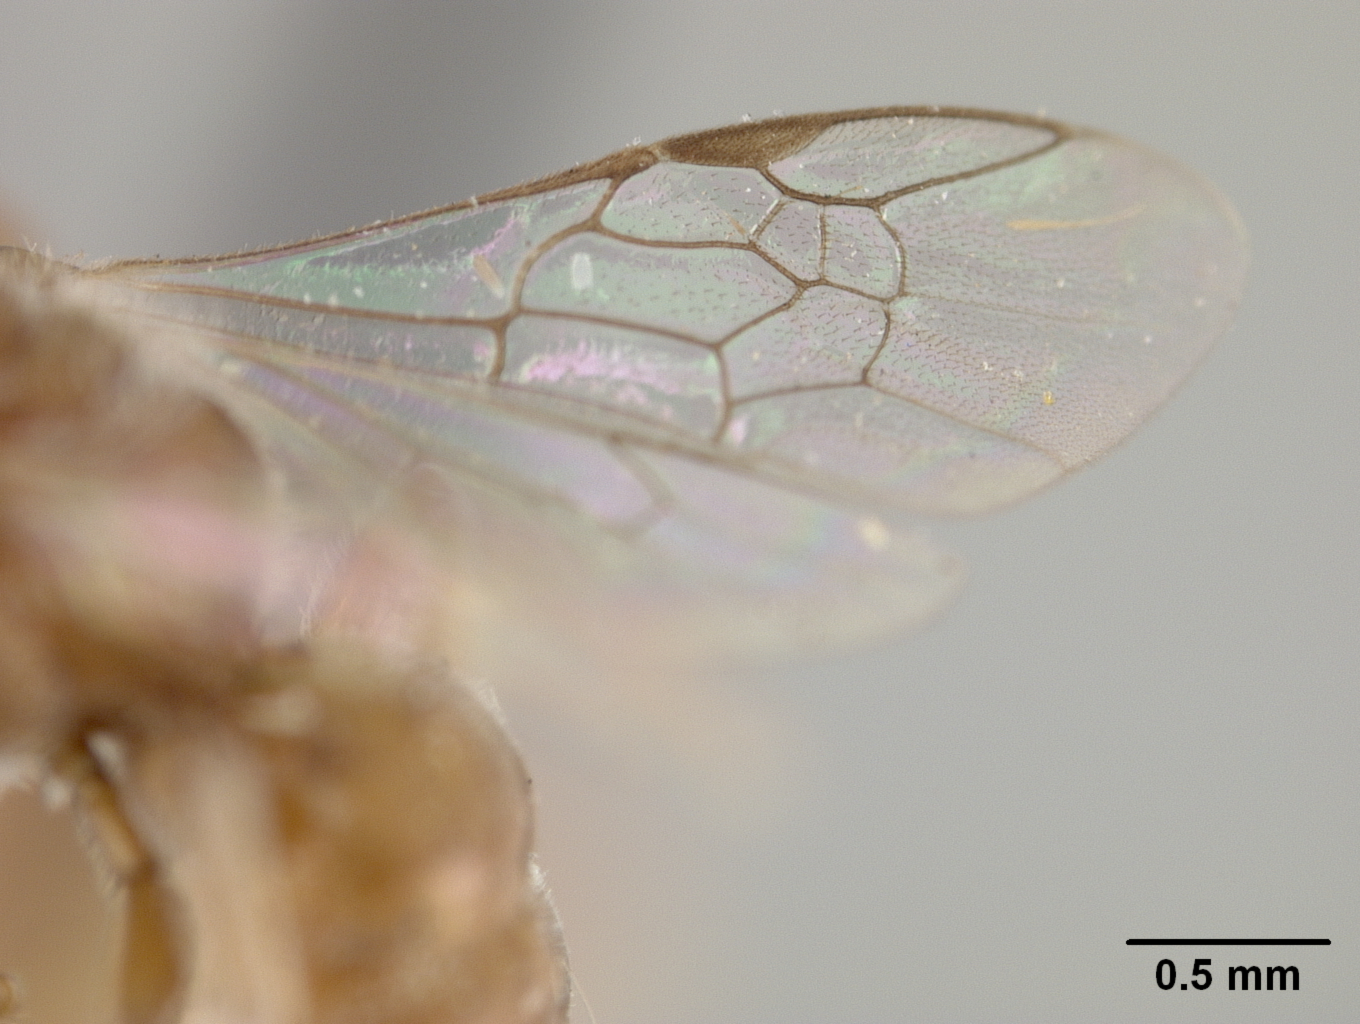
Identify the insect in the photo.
Halictus bruesi
